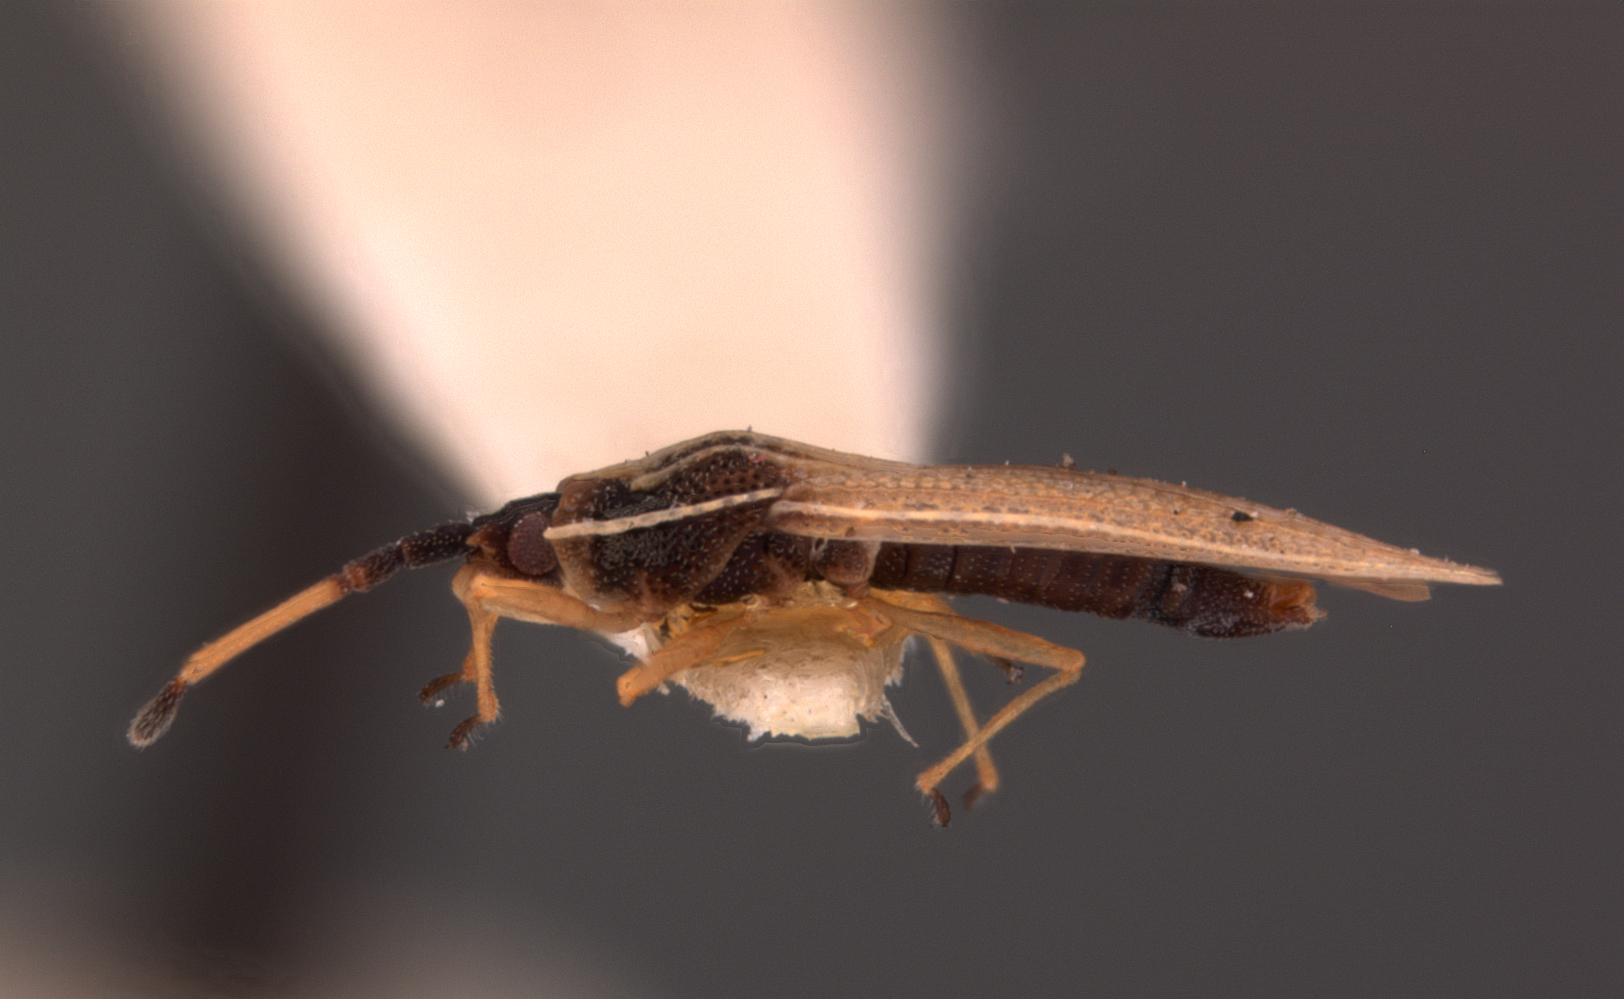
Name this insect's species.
Atheas exiguus
